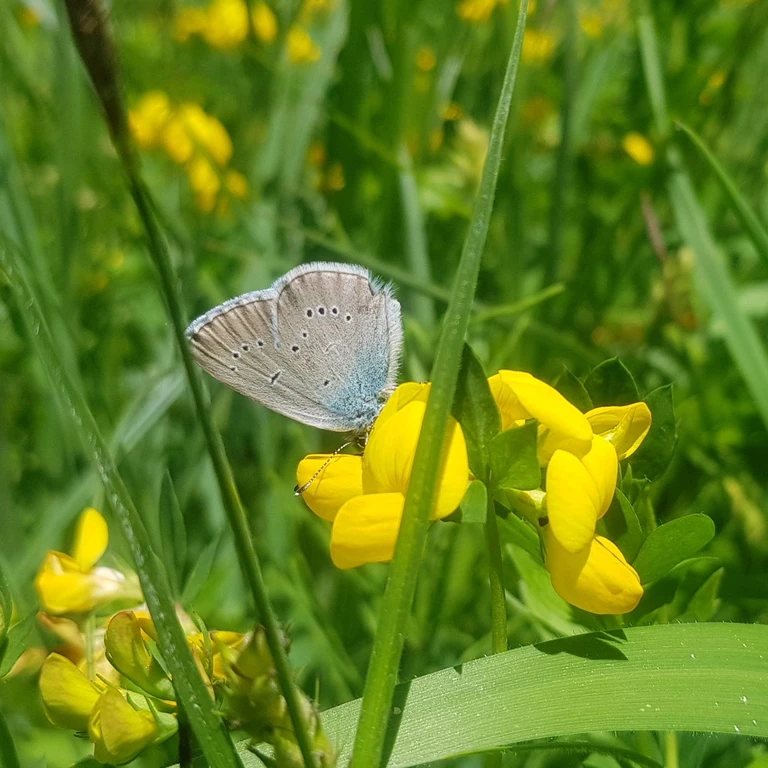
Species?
Cyaniris semiargus
